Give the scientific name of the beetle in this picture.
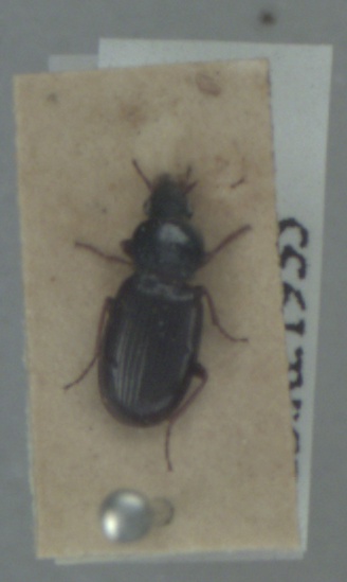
Pterostichus strenuus
